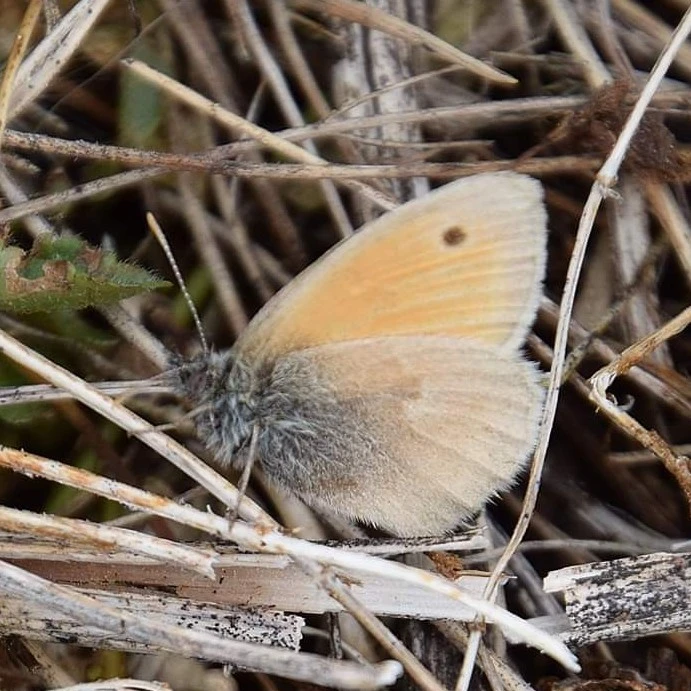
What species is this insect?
Coenonympha pamphilus
